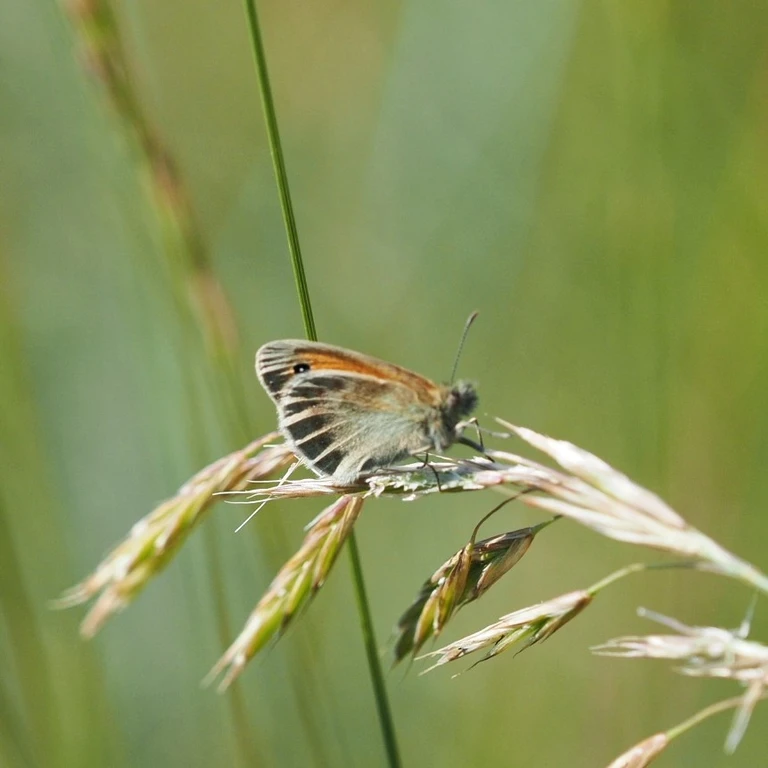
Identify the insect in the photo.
Coenonympha pamphilus
